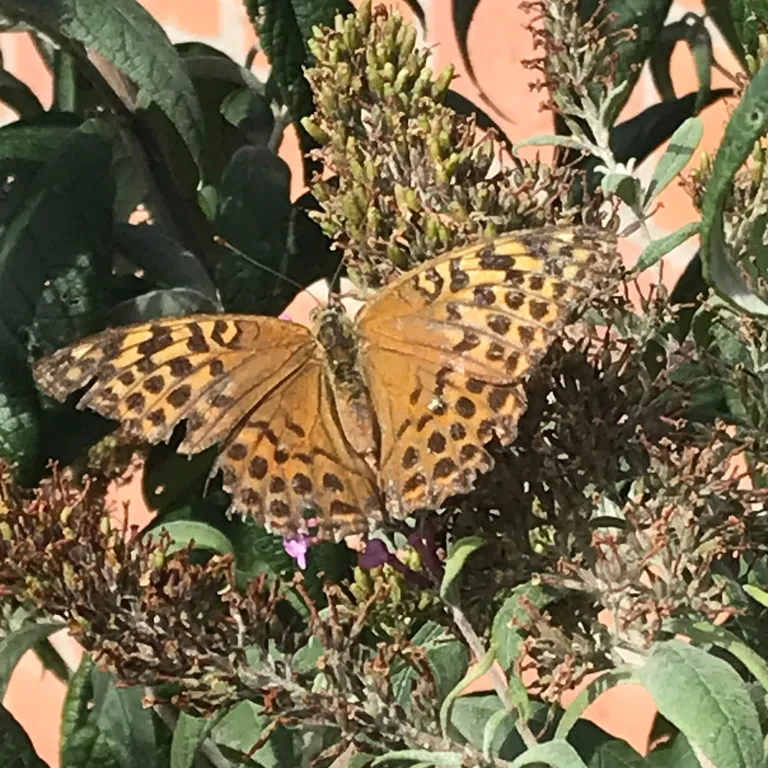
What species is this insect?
Argynnis paphia
